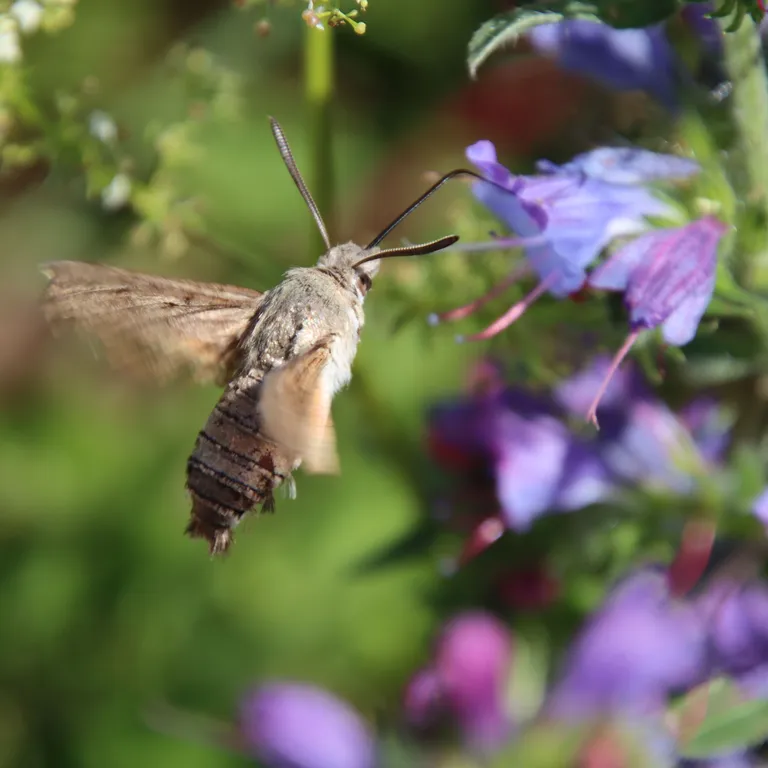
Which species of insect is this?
Macroglossum stellatarum
